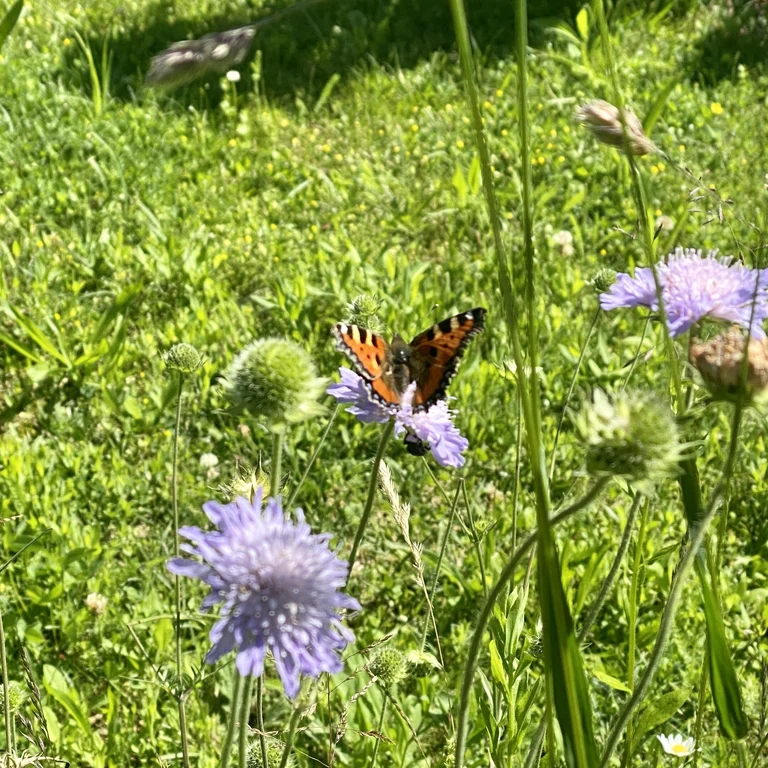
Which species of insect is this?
Aglais urticae
